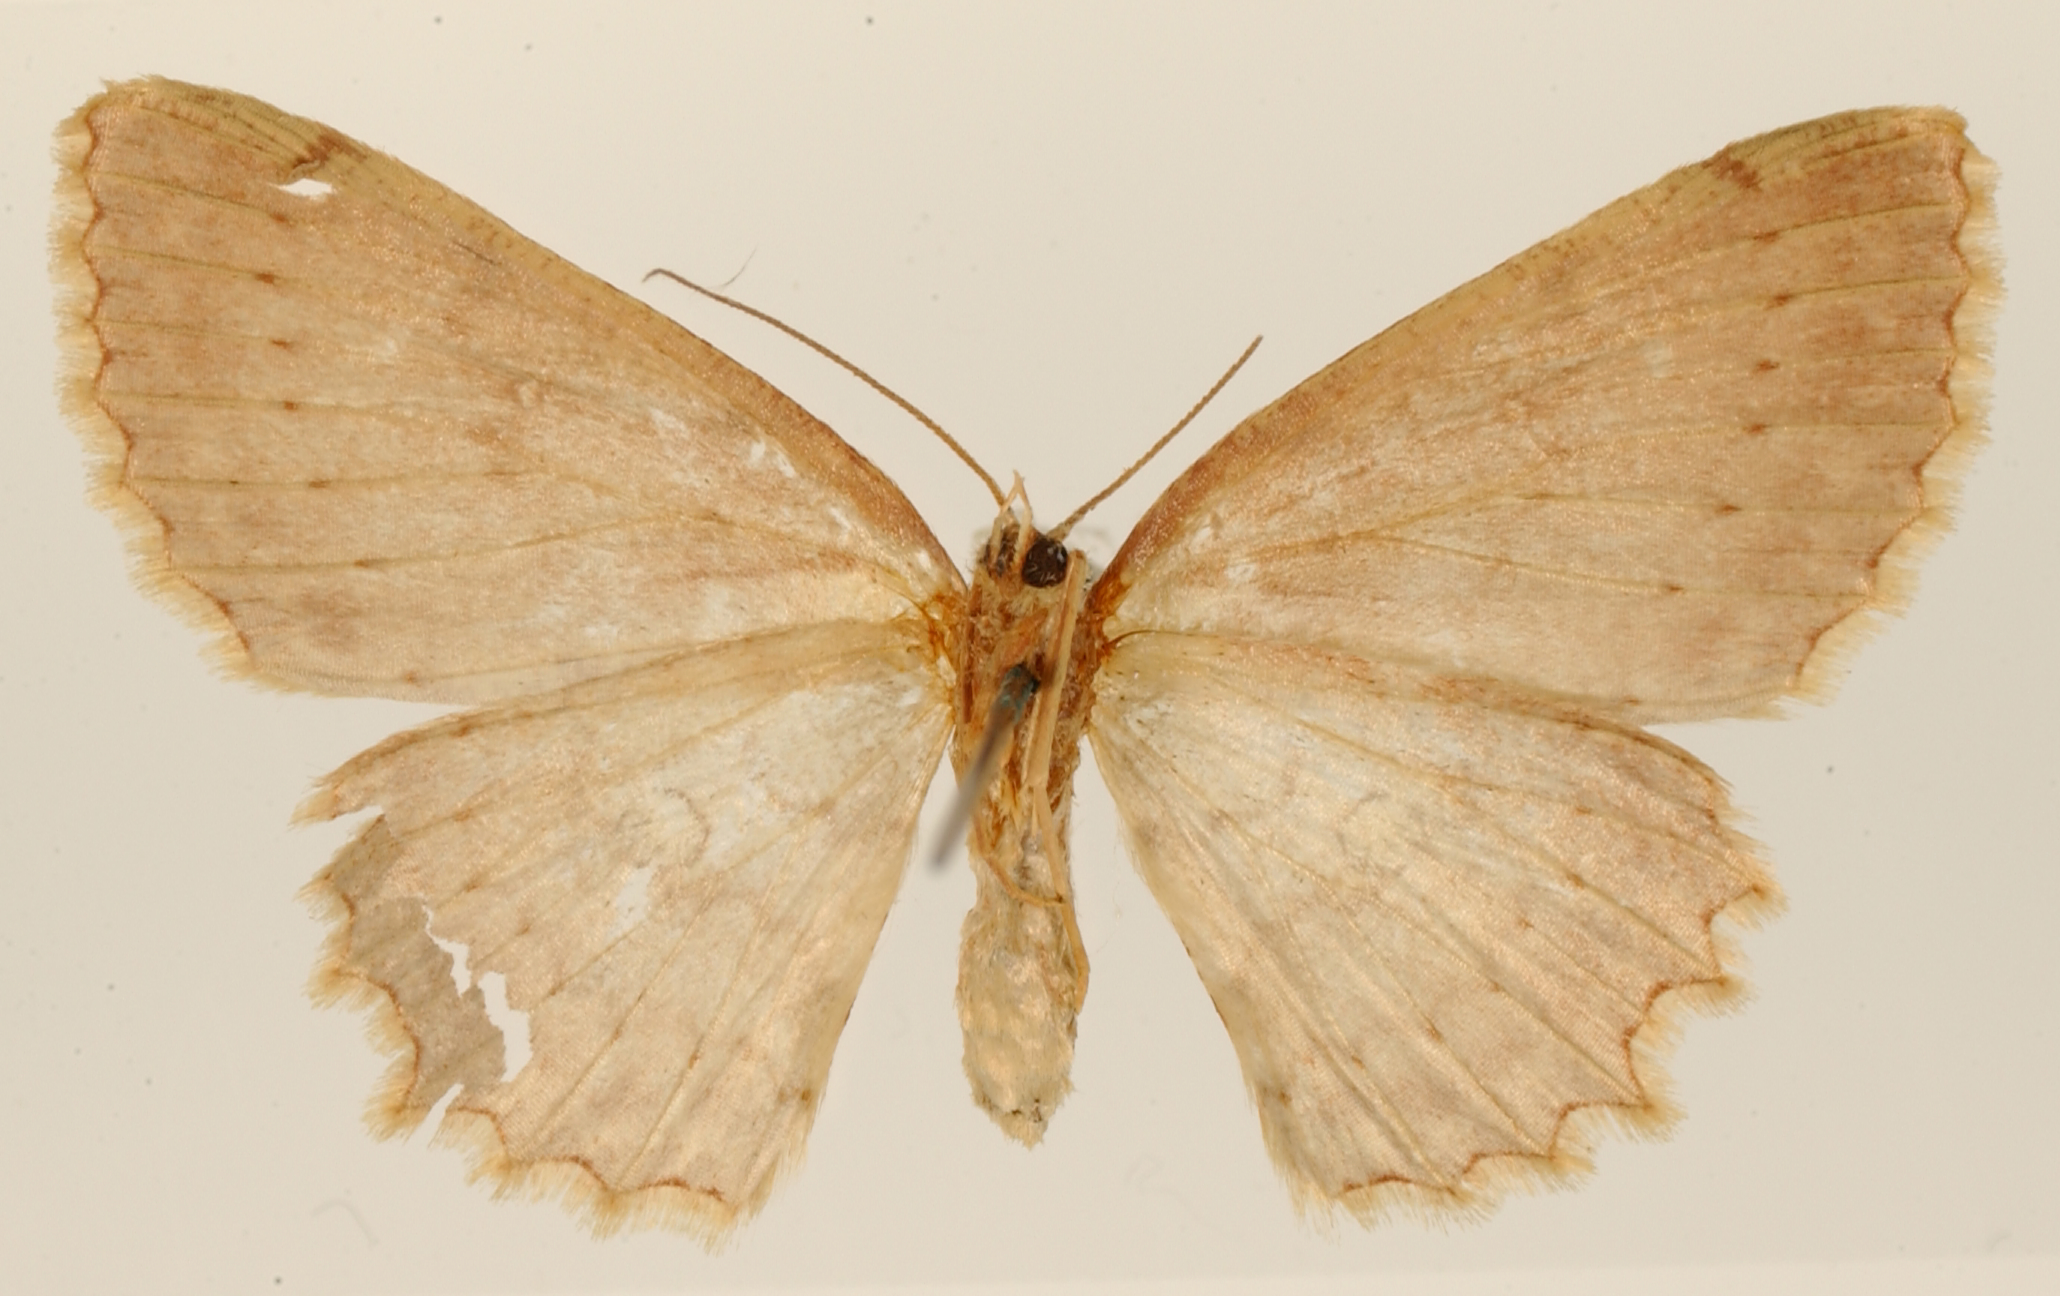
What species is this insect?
Anisodes magnidiscata
